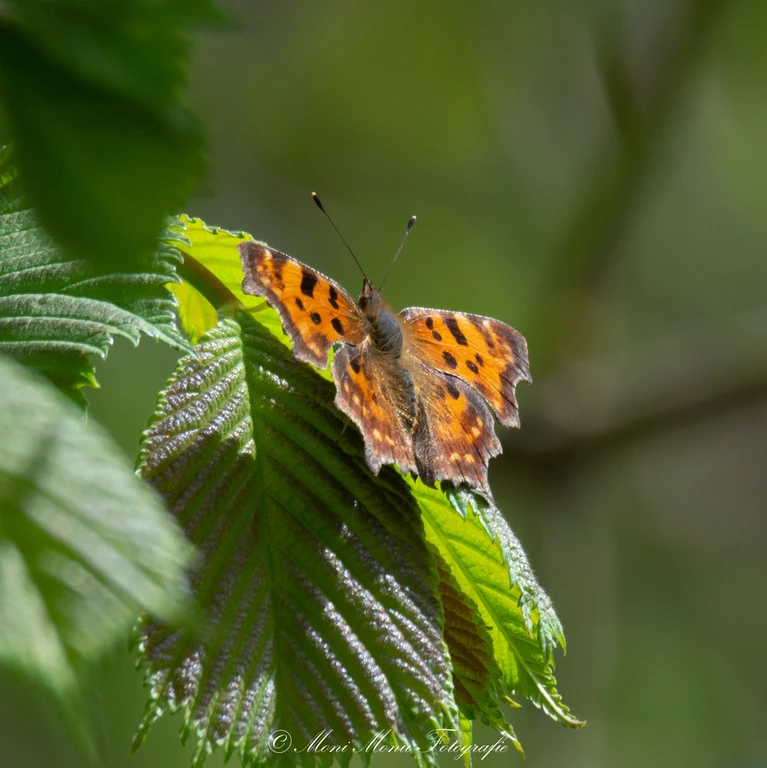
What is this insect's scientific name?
Polygonia c-album
